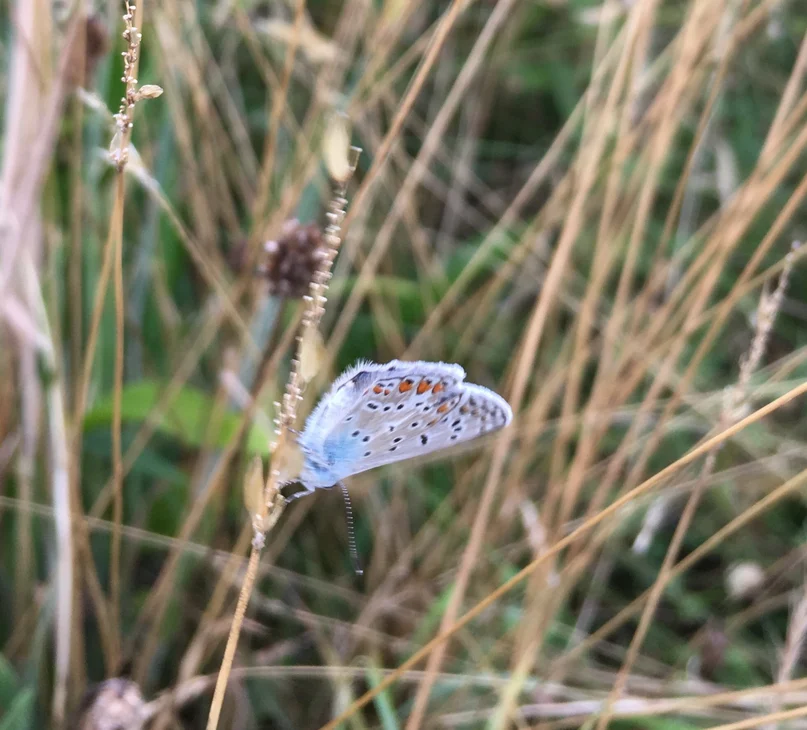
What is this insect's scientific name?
Polyommatus icarus
